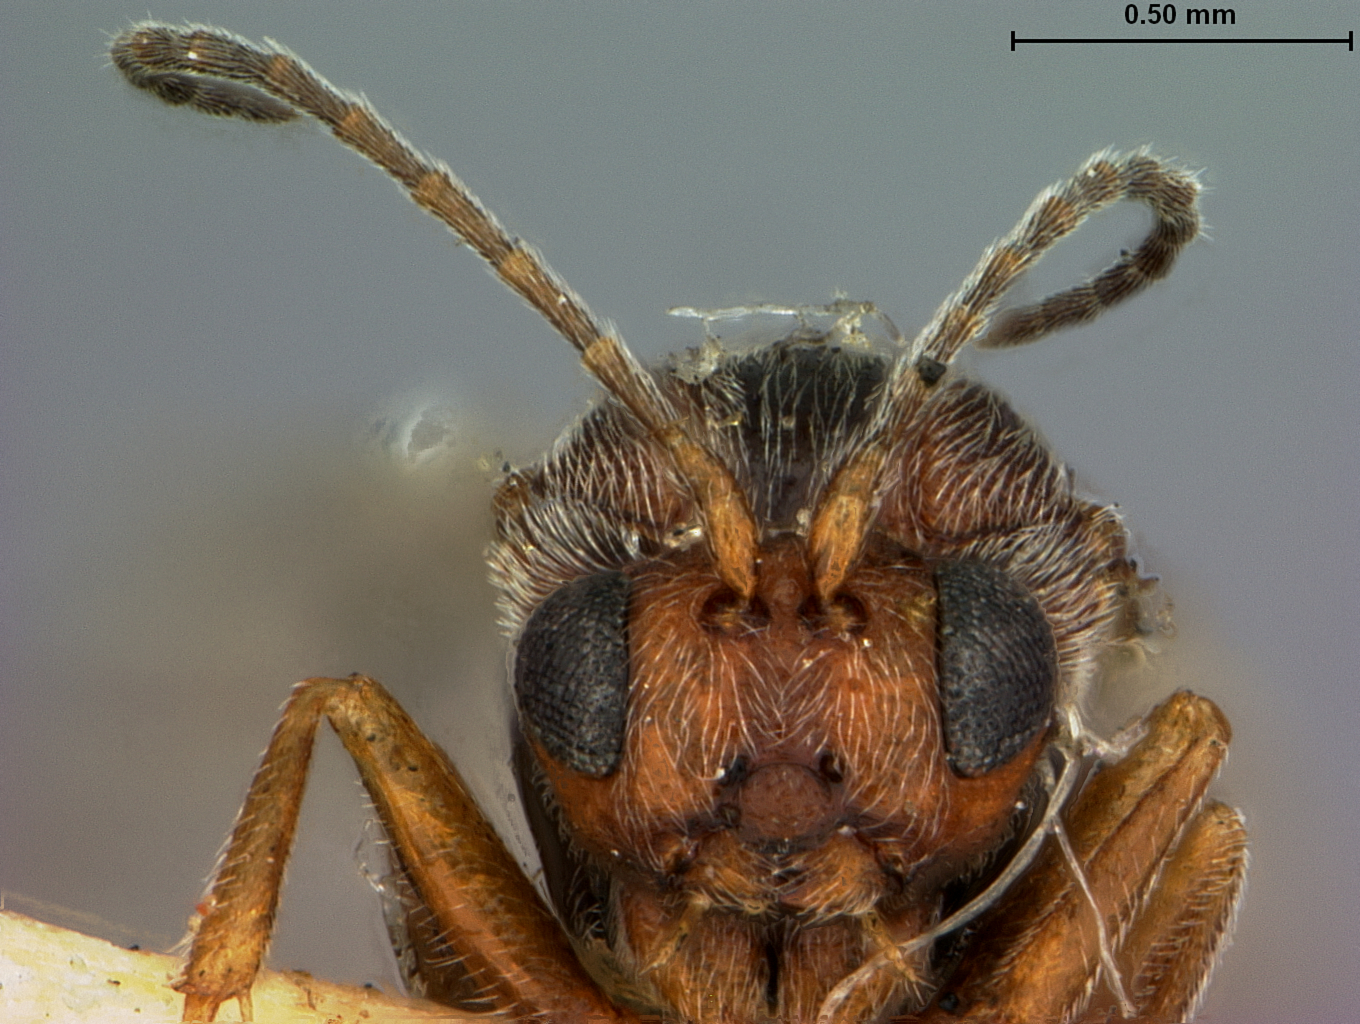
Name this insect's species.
Andricus texanus
